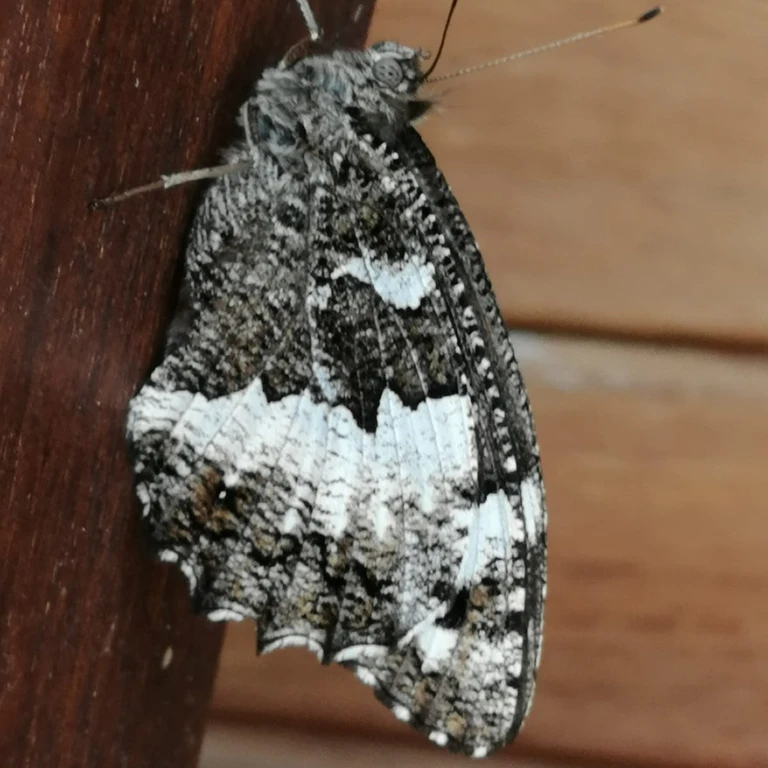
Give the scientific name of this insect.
Brintesia circe
